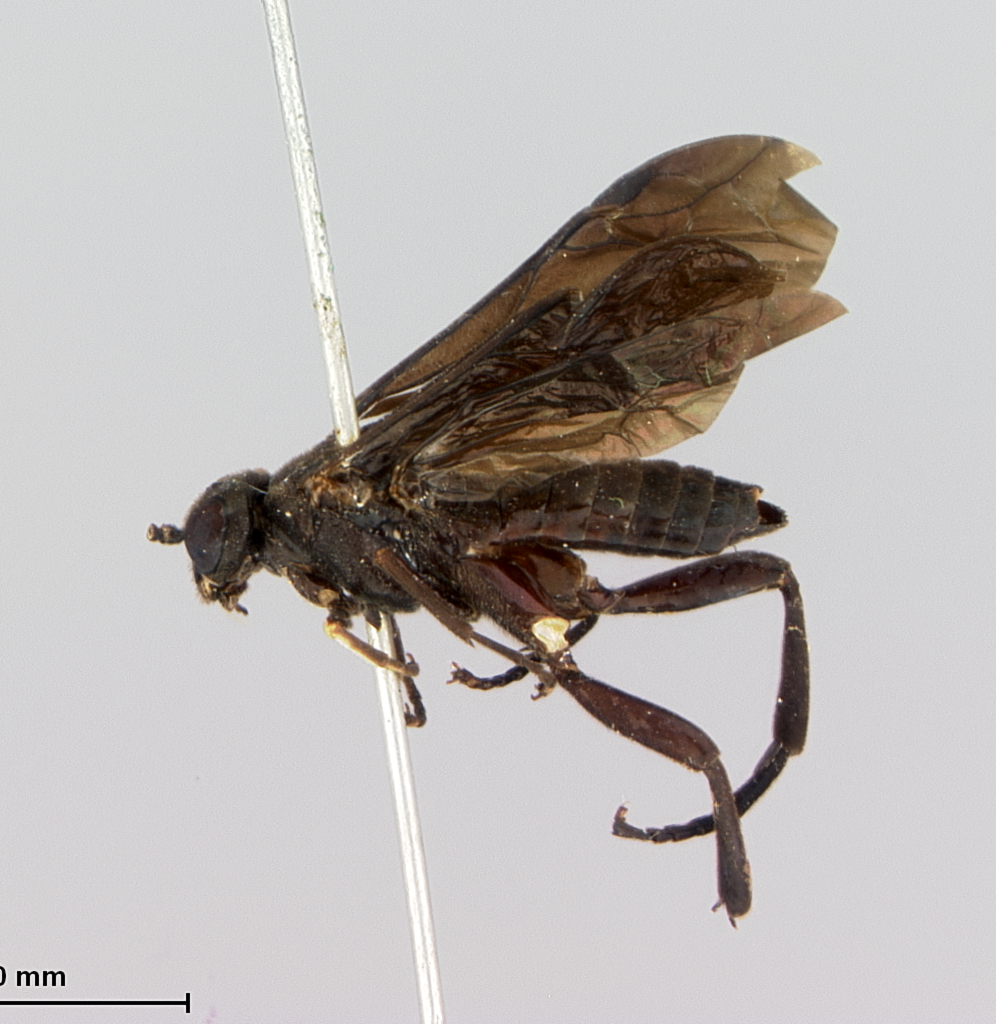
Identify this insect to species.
Zalagium clypeatum
